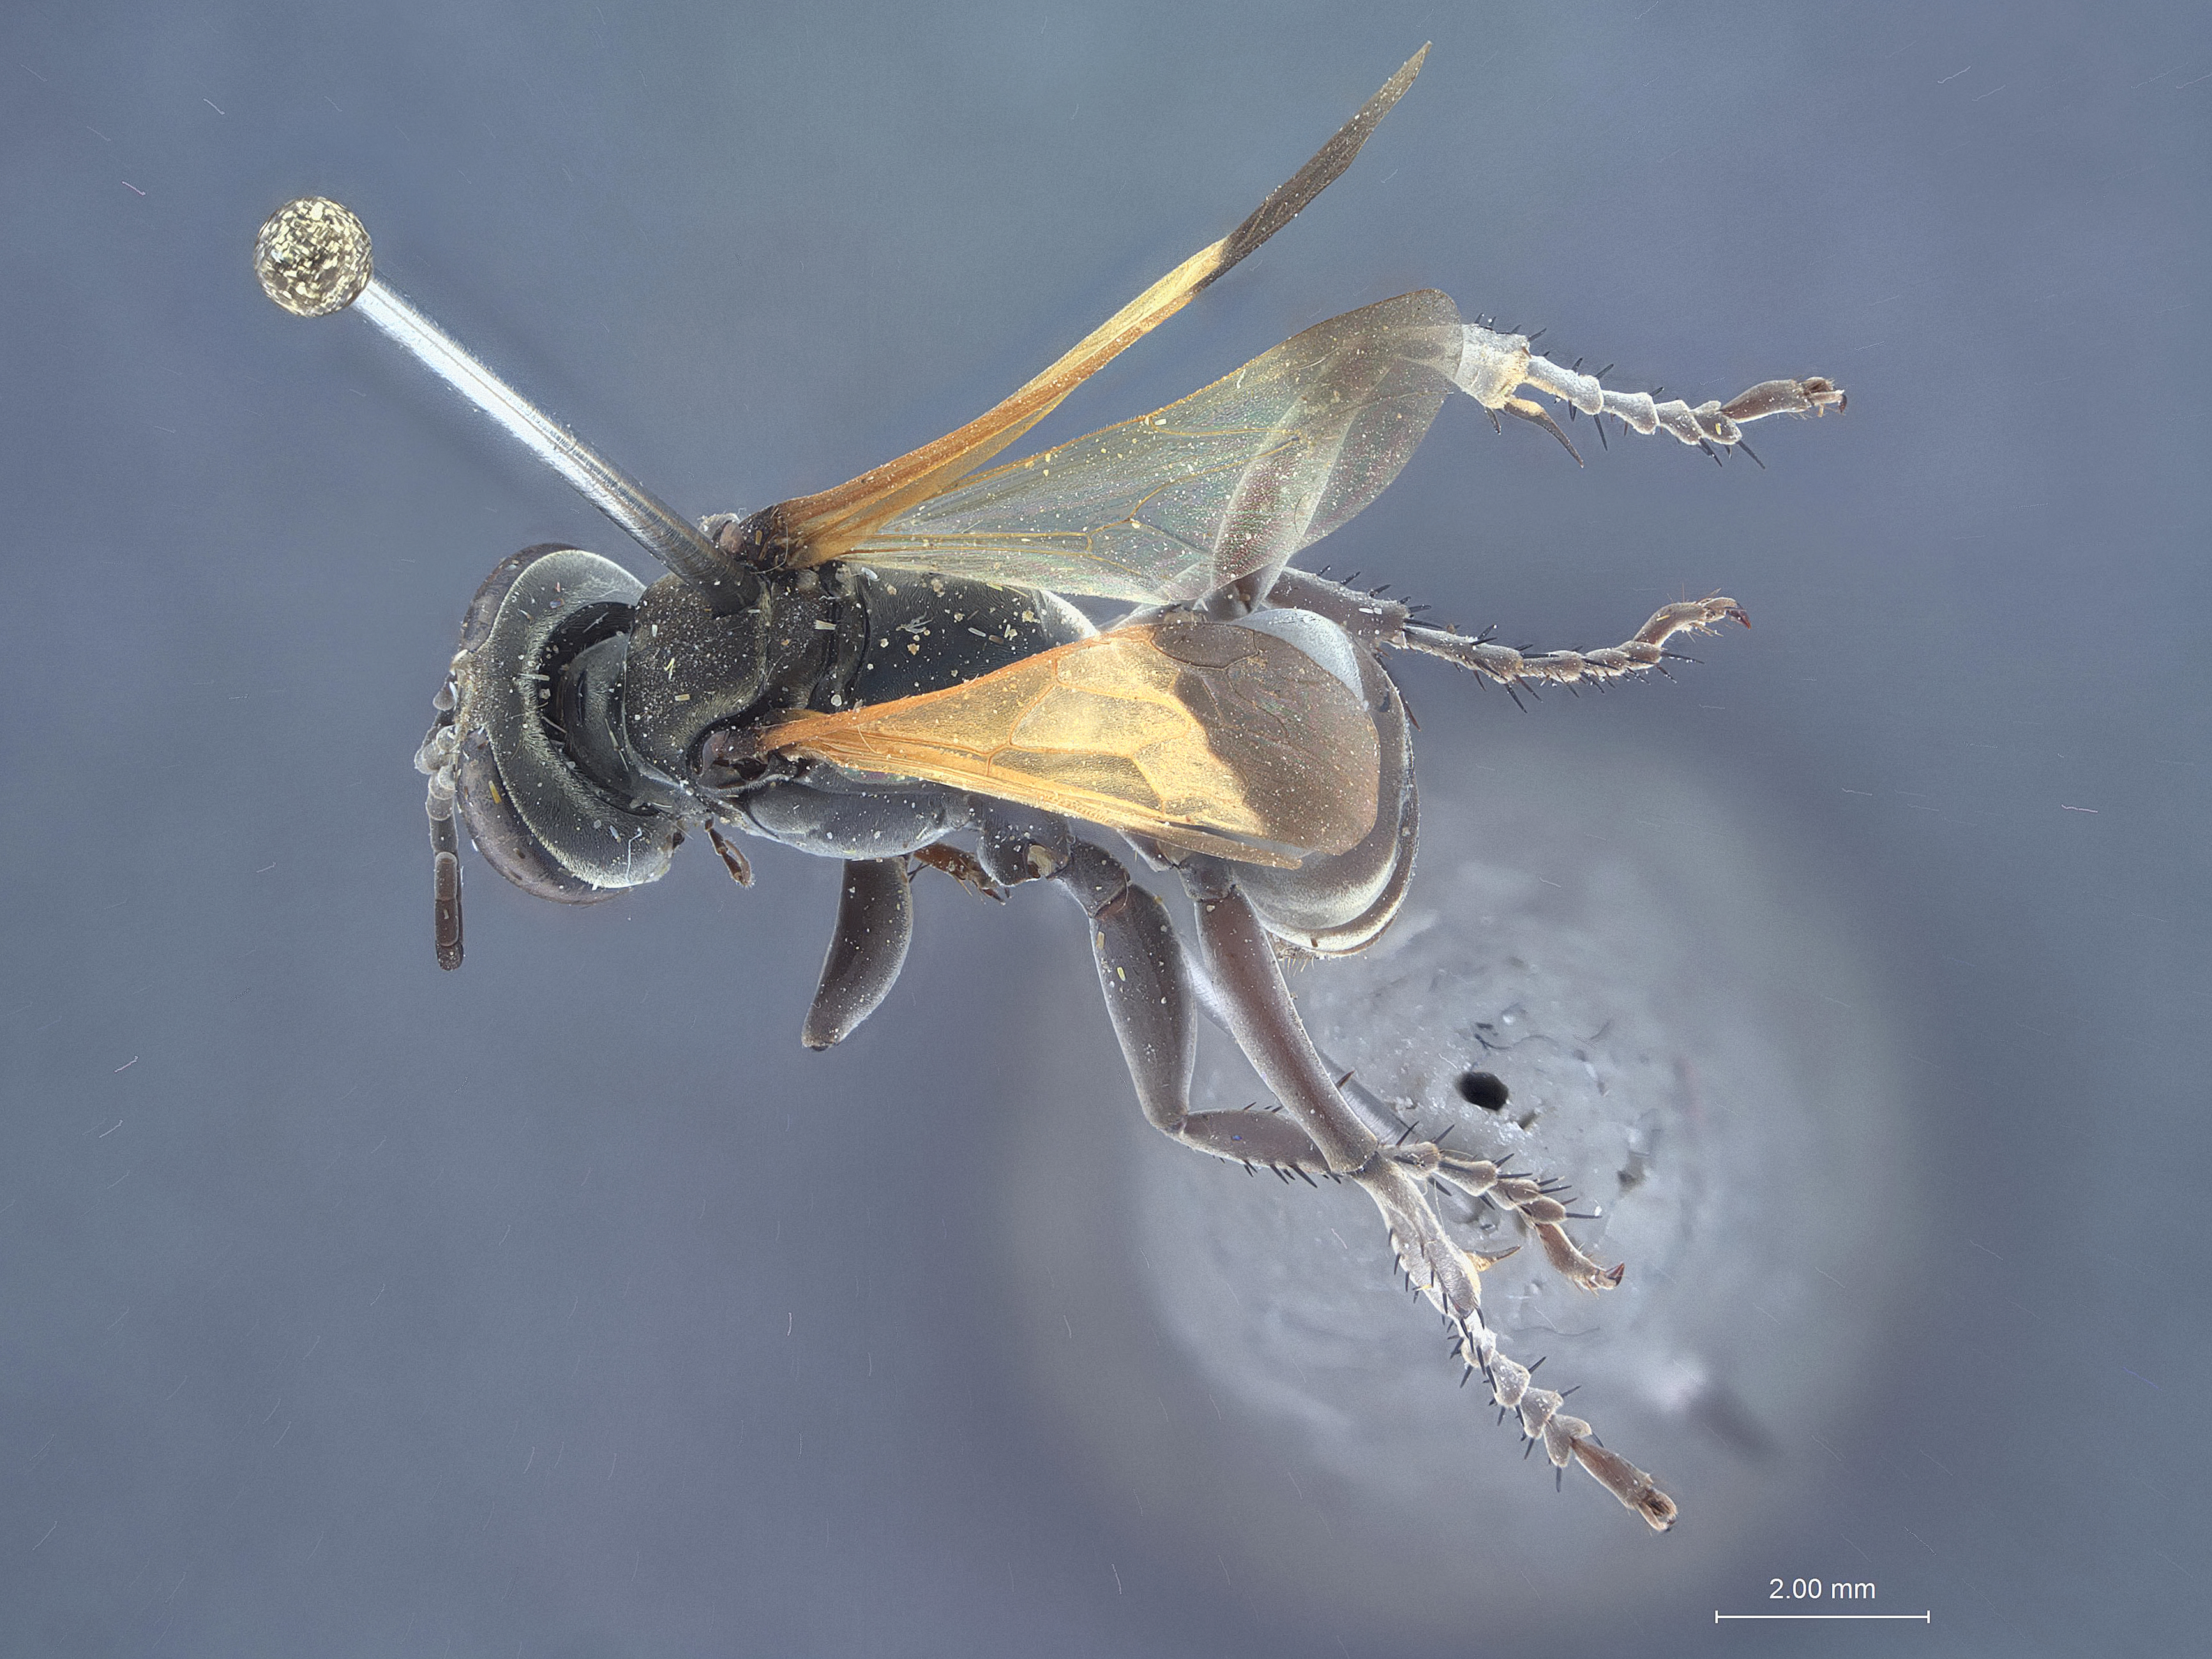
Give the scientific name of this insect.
Liris partitus
